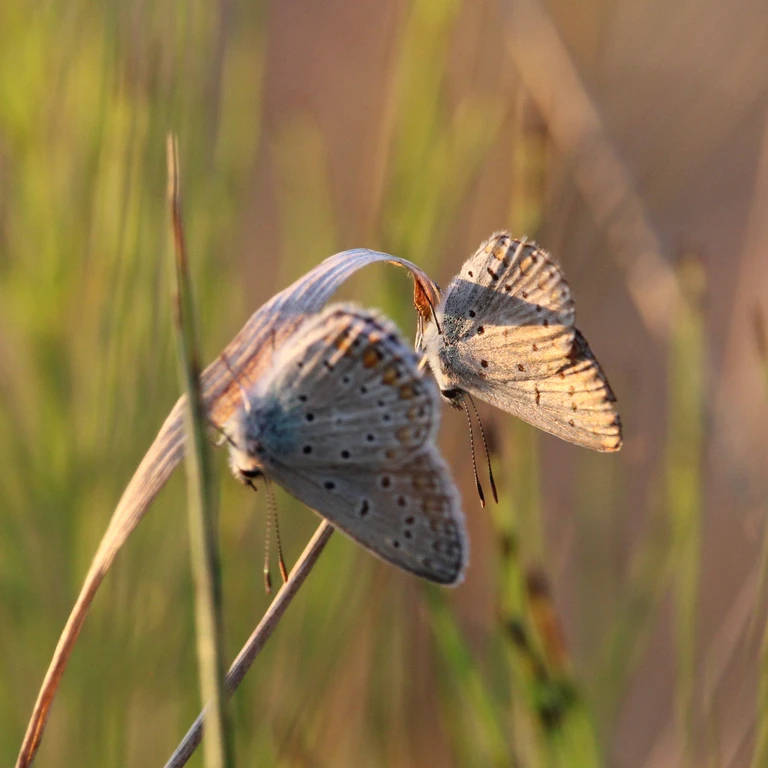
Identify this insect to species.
Polyommatus icarus
